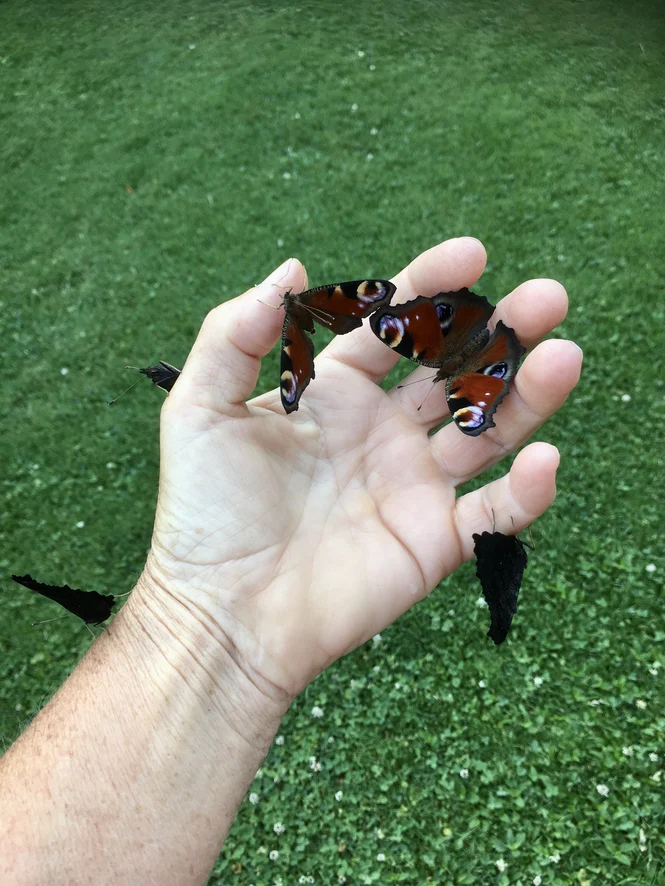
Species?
Aglais io
